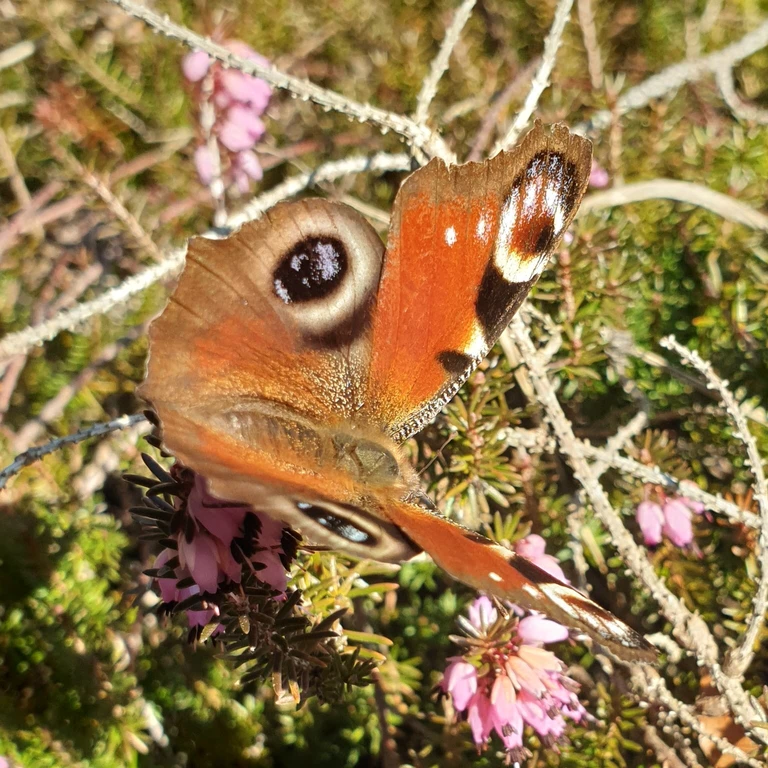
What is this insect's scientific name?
Aglais io
